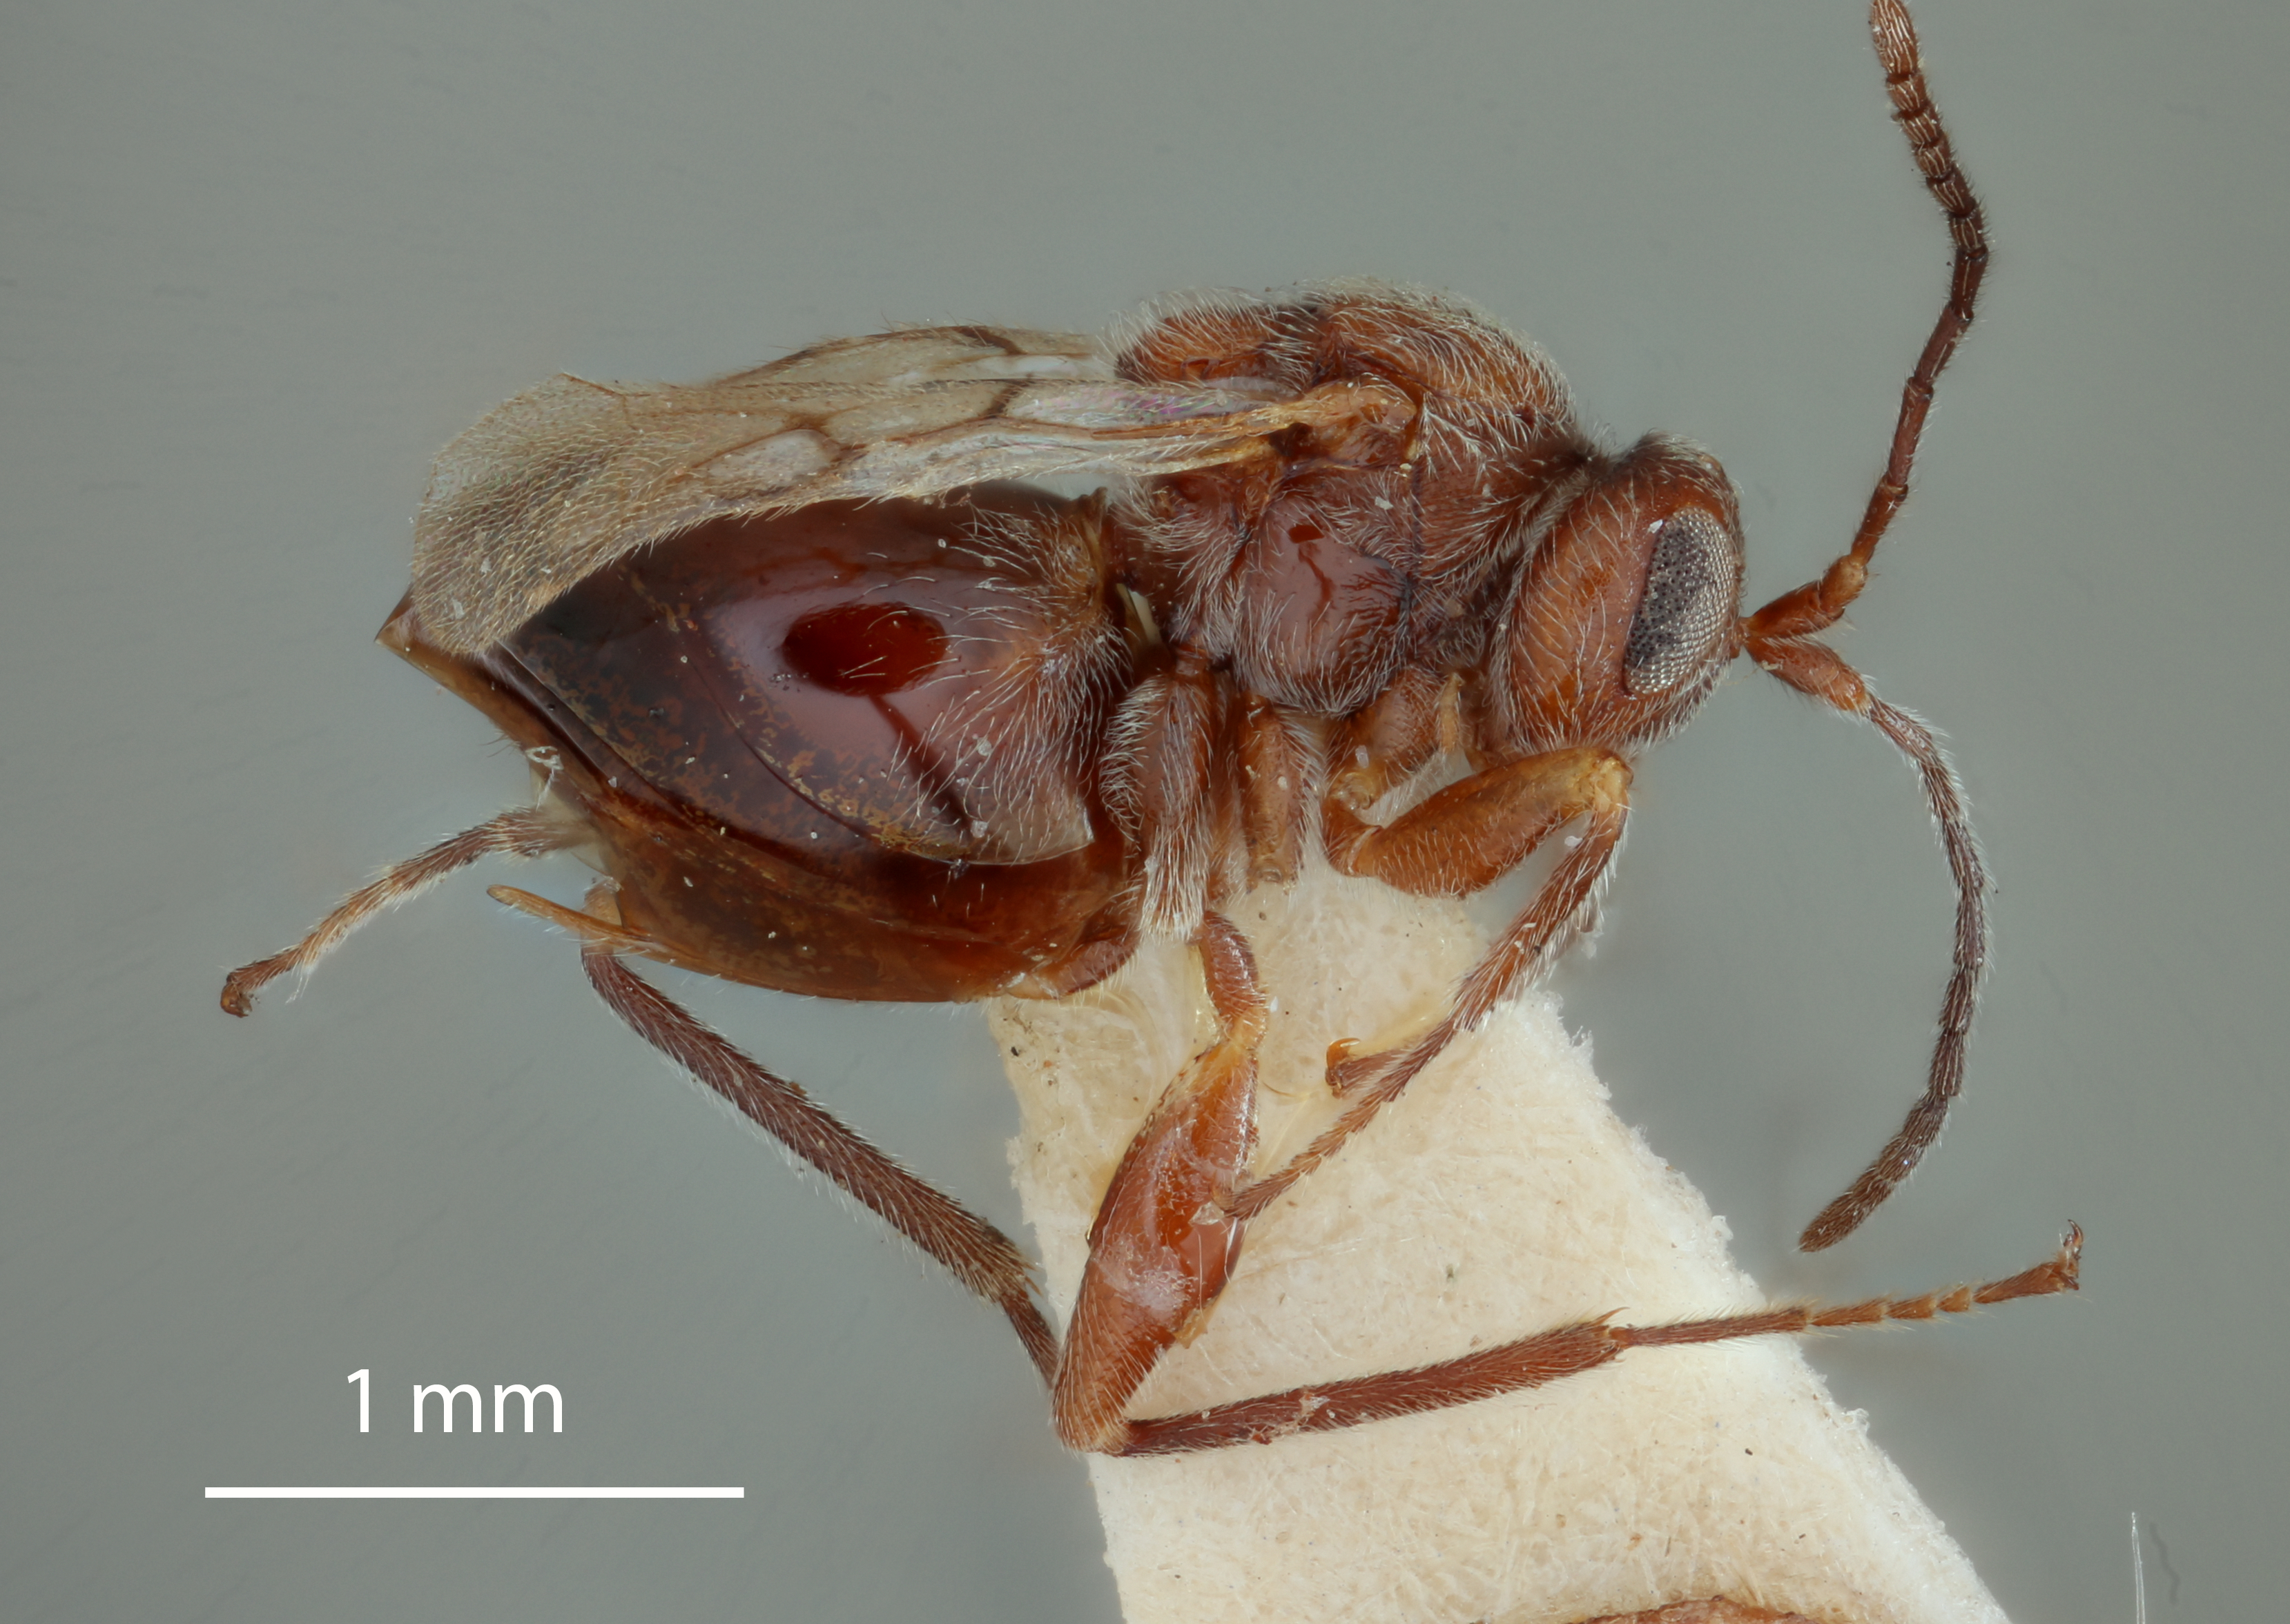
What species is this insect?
Trichoteras frondeum
